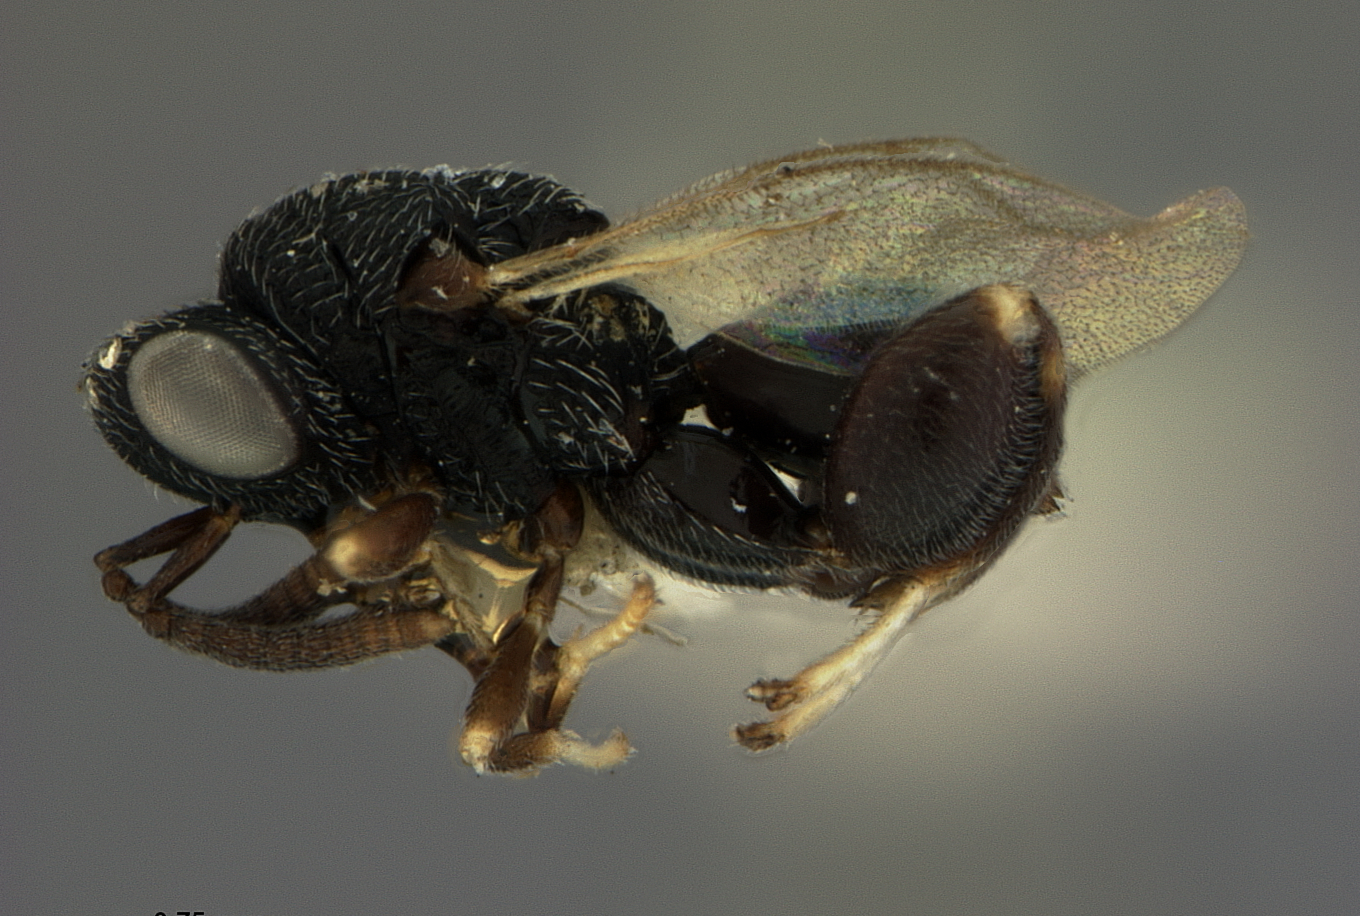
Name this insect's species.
Chalcis prodeniae
